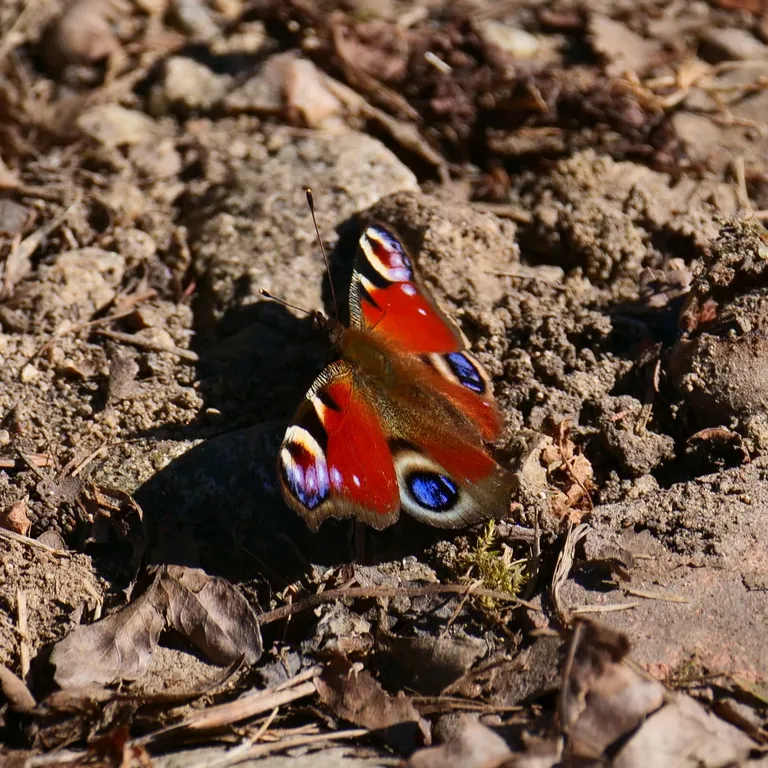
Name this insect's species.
Aglais io
